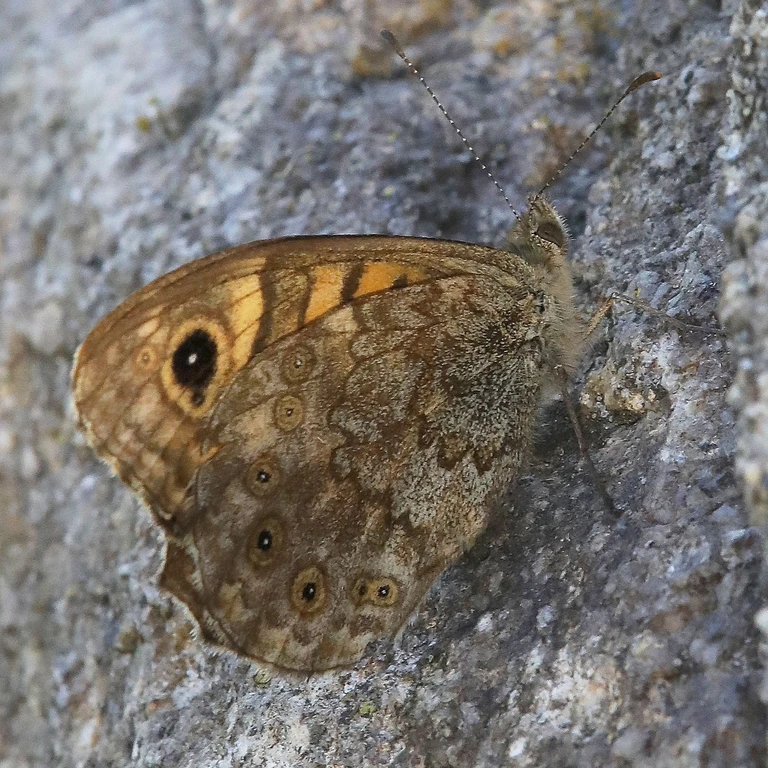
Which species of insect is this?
Lasiommata megera (also Pararge megera)
